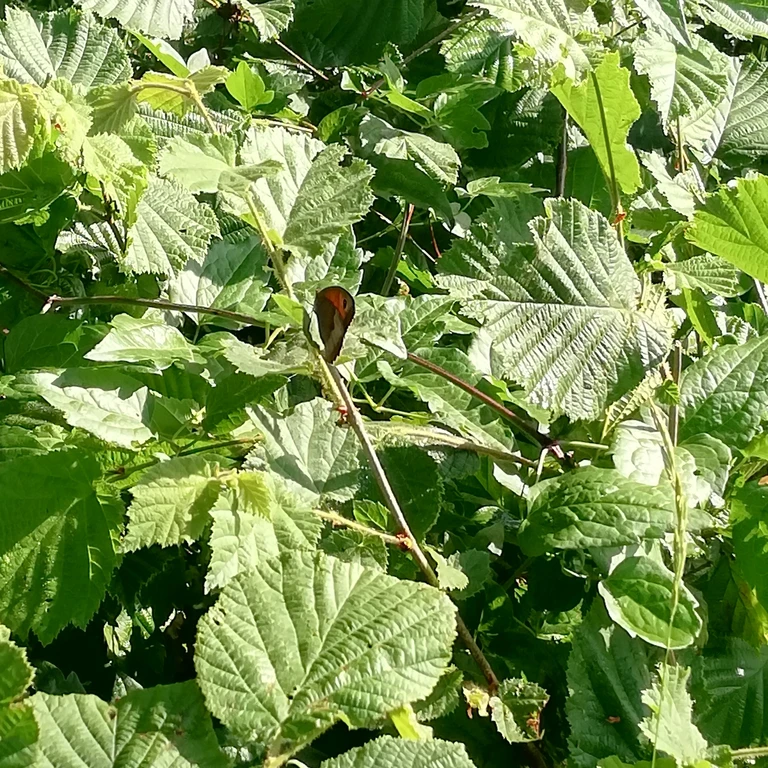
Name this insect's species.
Maniola jurtina
